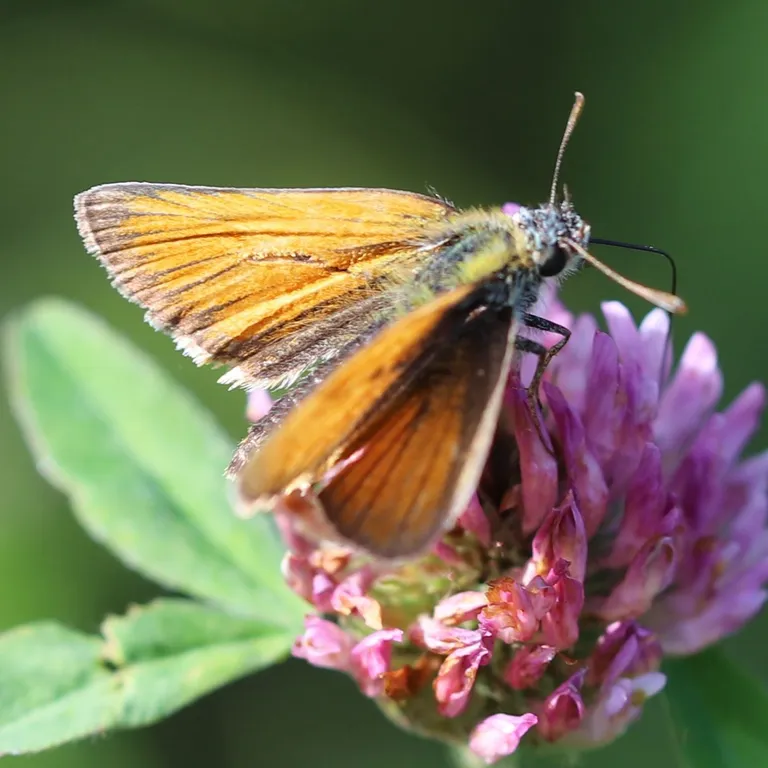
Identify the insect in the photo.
Thymelicus sylvestris
